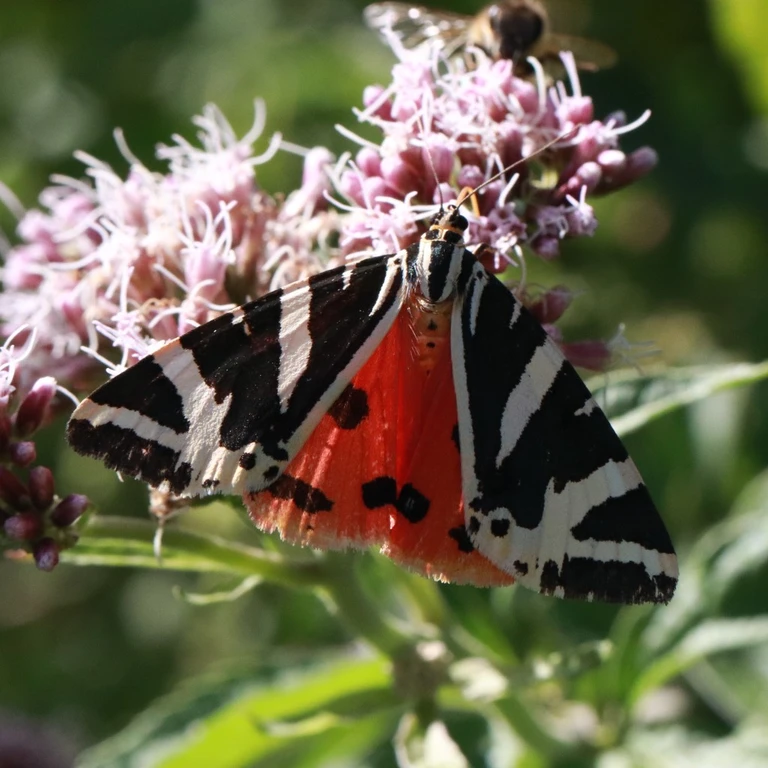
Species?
Euplagia quadripunctaria
